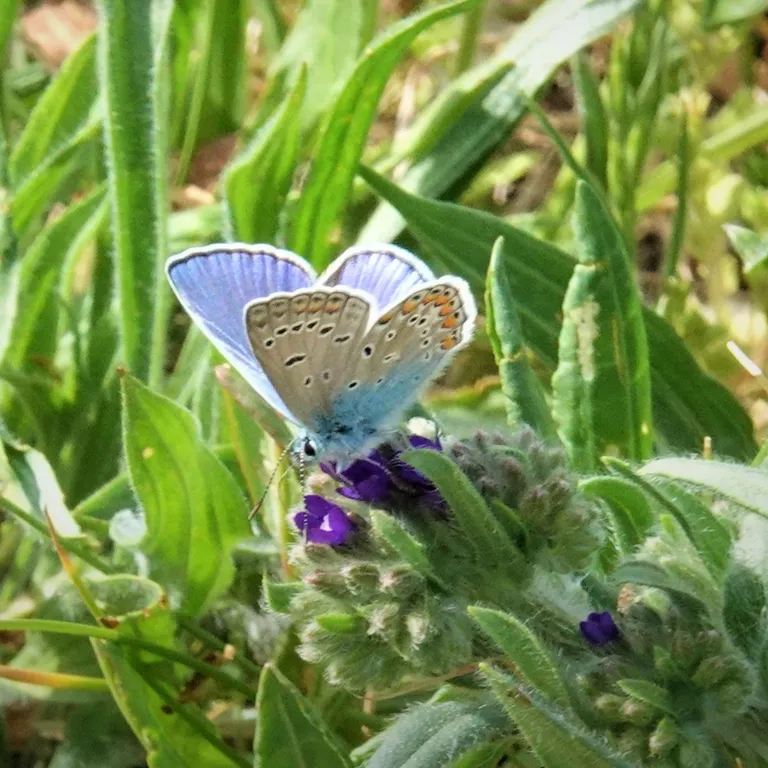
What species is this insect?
Polyommatus icarus
